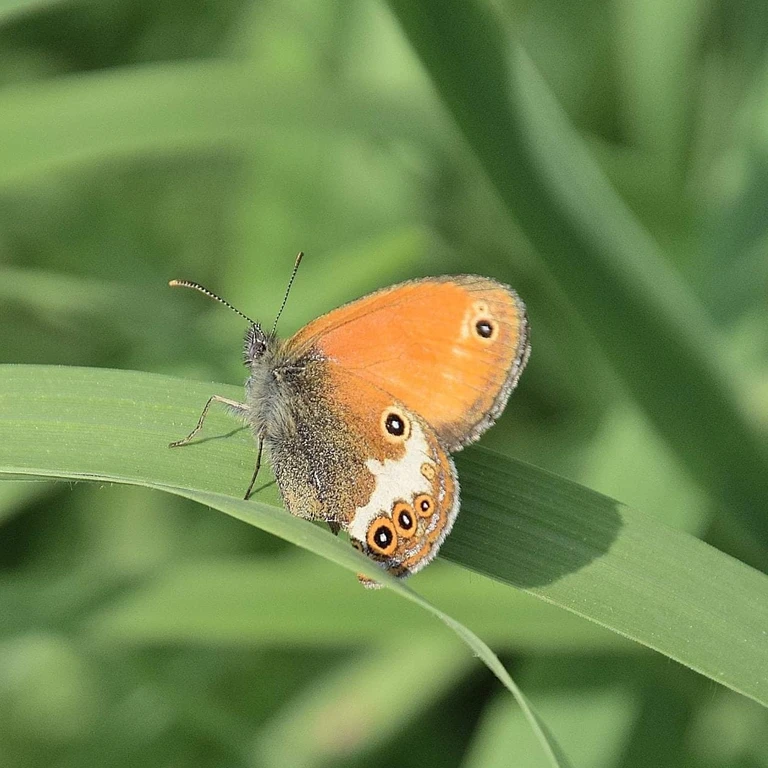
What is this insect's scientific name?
Coenonympha arcania
